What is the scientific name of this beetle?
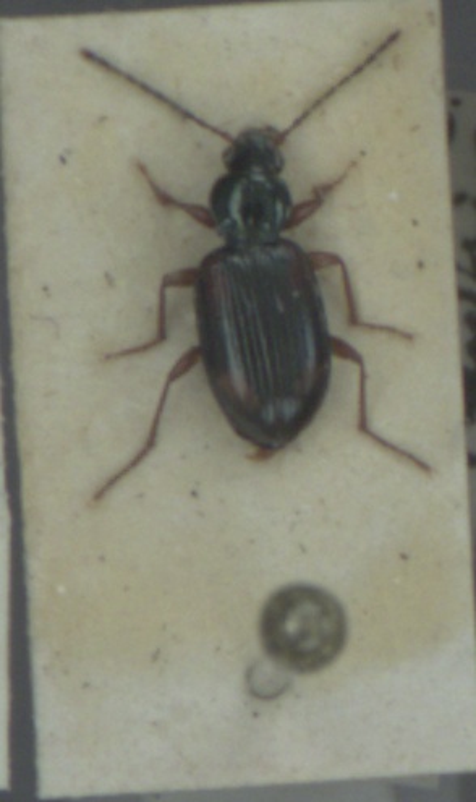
Bembidion tetracolum
